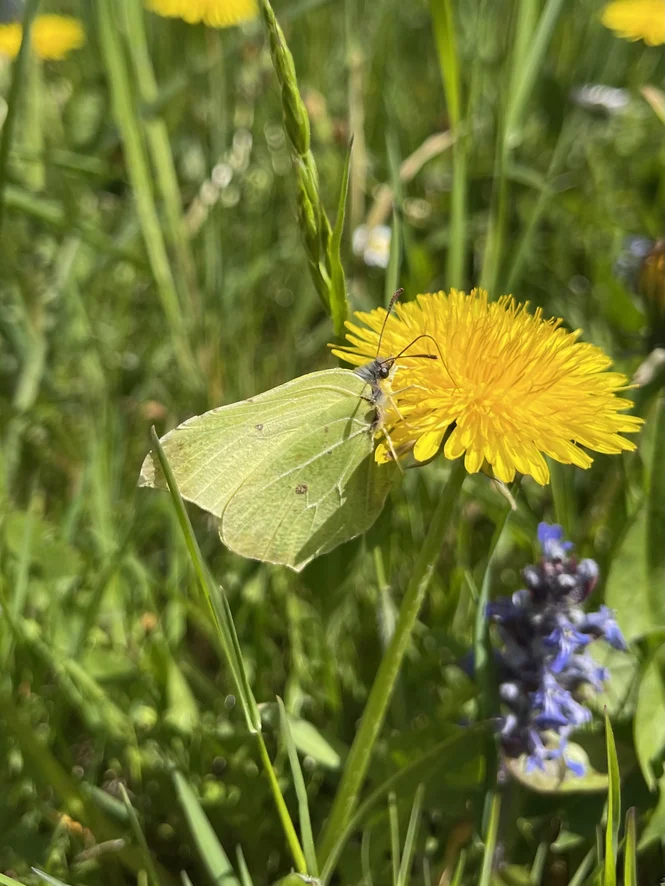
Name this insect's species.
Gonepteryx rhamni
